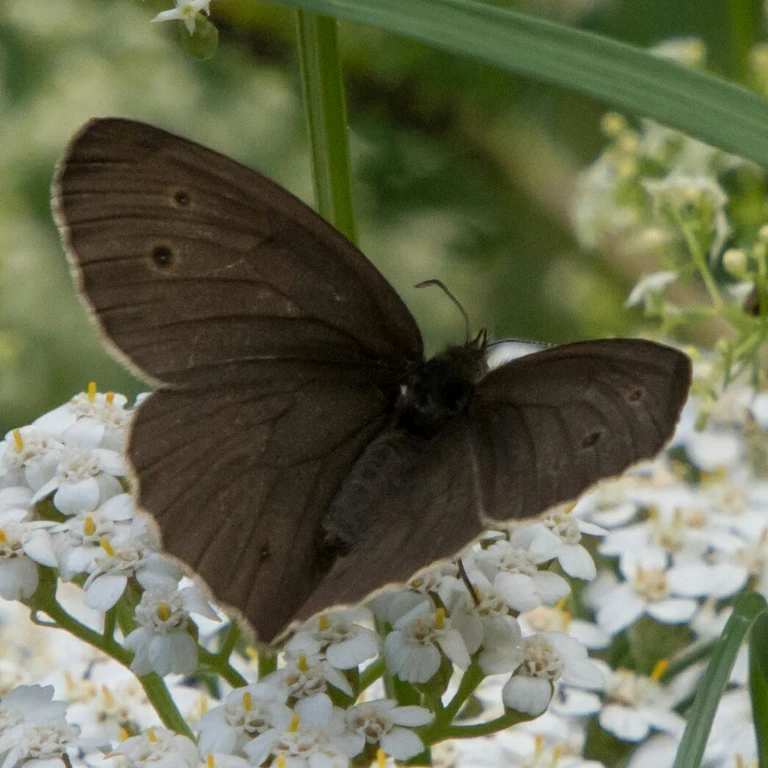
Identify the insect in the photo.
Aphantopus hyperantus
